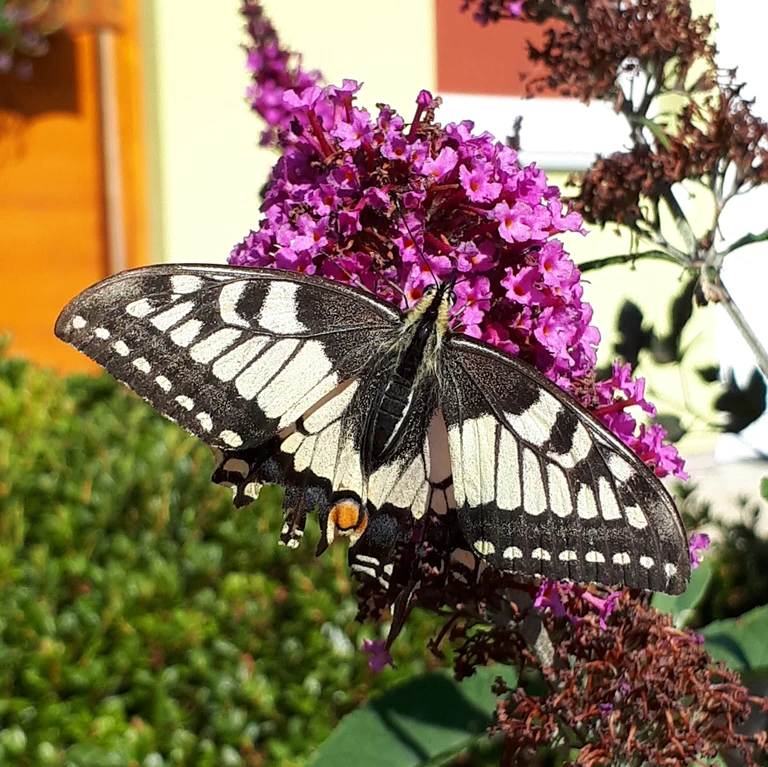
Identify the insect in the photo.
Papilio machaon
